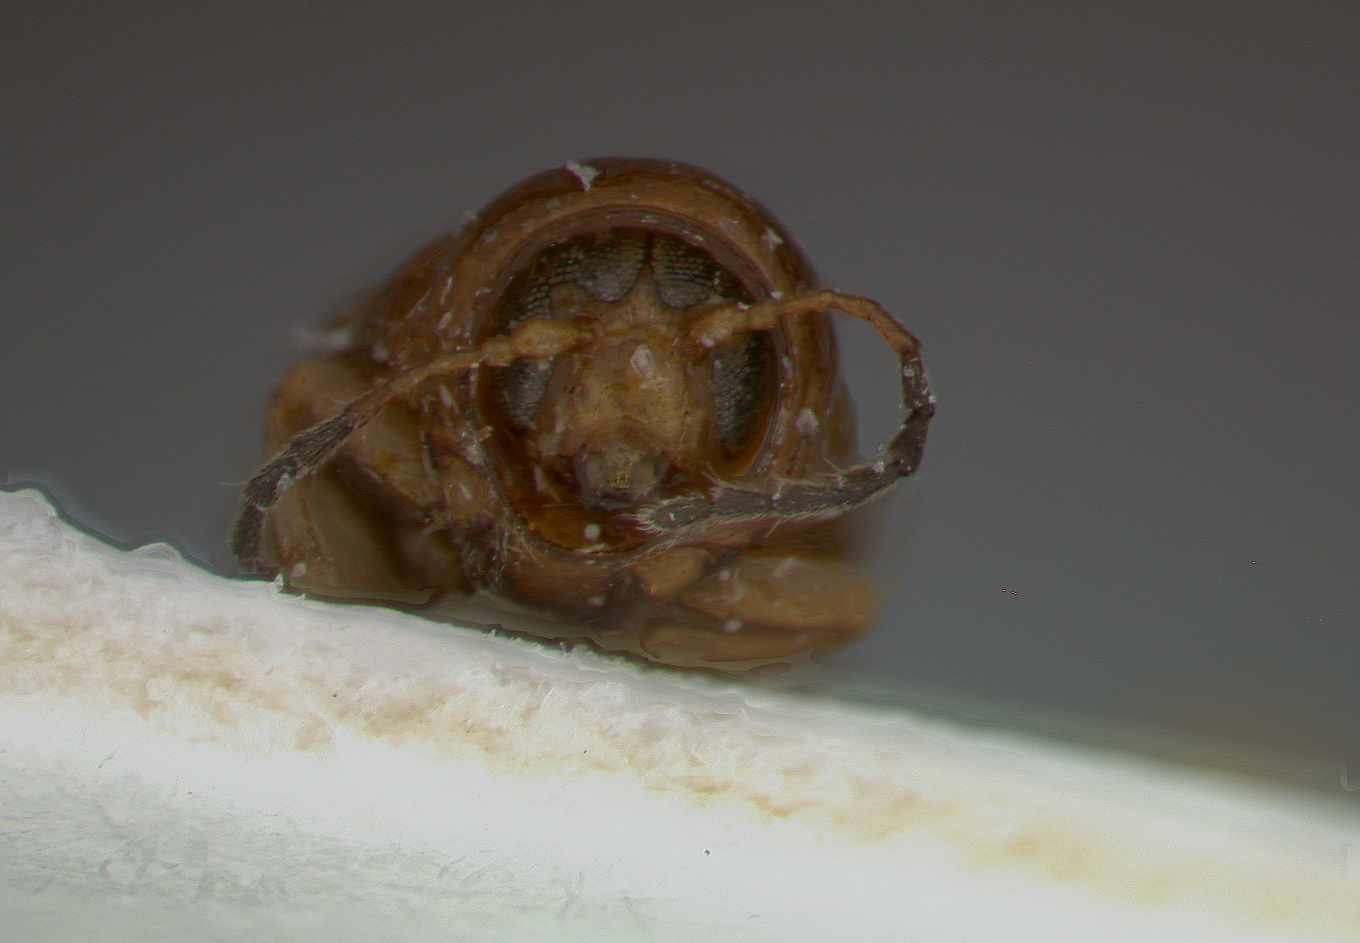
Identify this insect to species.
Coenobius curtipennis
